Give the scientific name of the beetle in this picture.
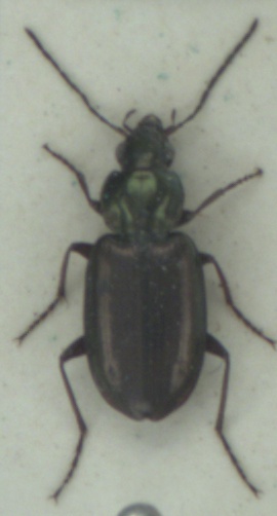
Agonum muelleri
